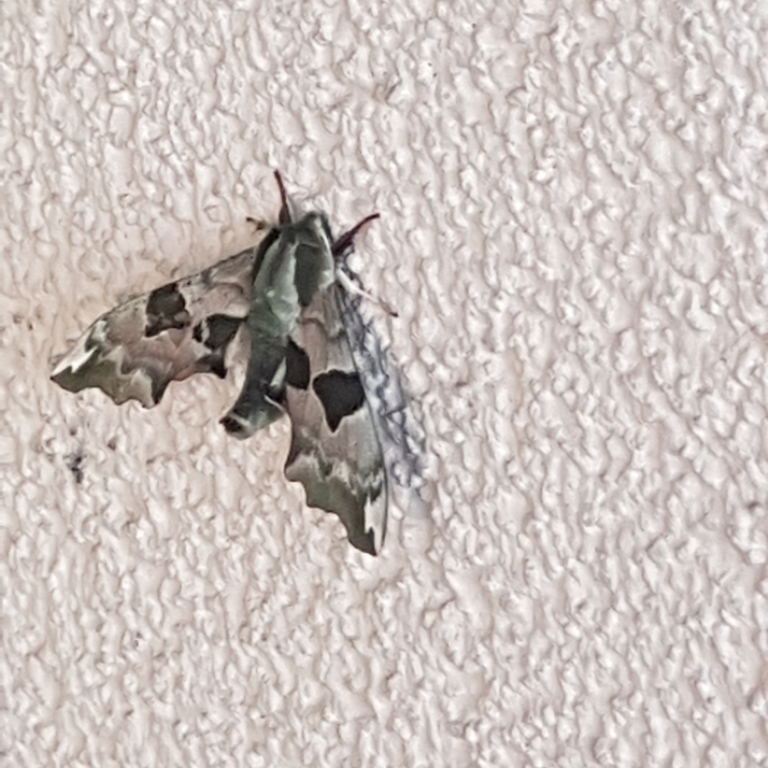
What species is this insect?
Mimas tiliae
